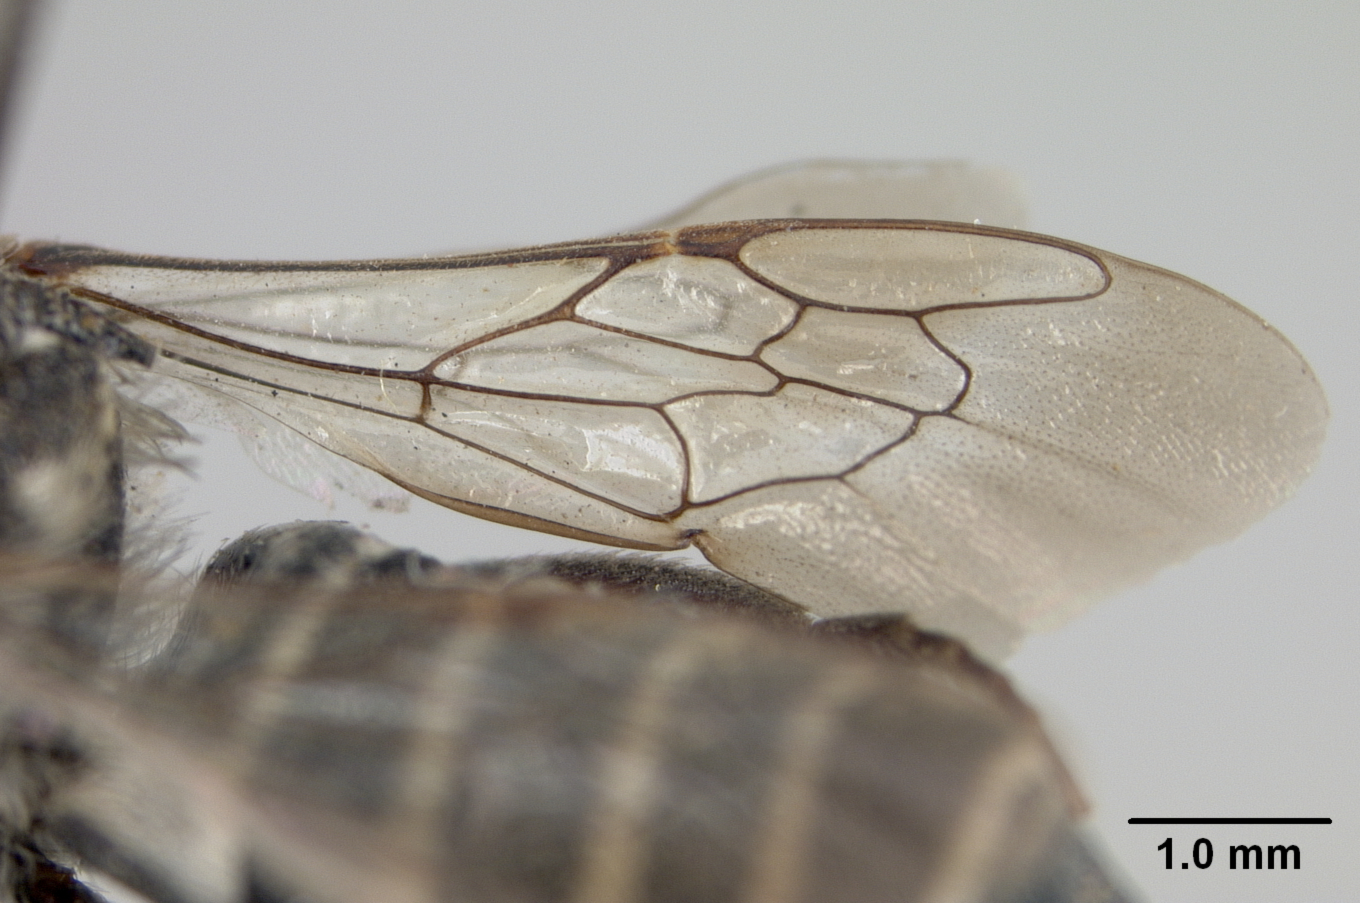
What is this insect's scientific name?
Coelioxys grindeliae
